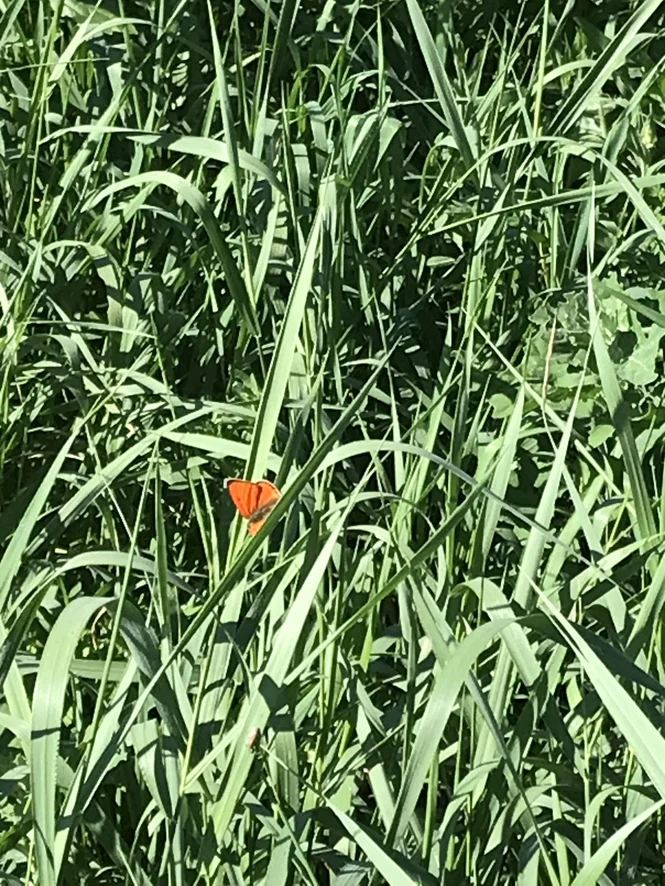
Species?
Lycaena dispar
